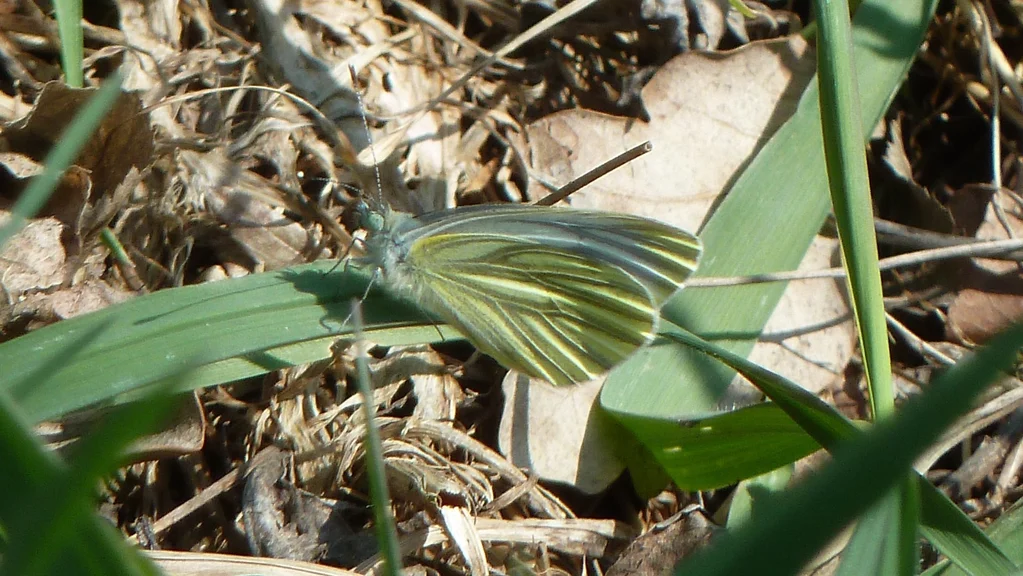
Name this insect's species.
Pieris napi
